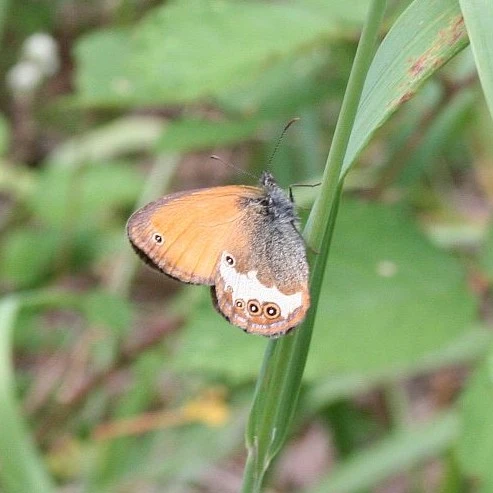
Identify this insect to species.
Coenonympha arcania
